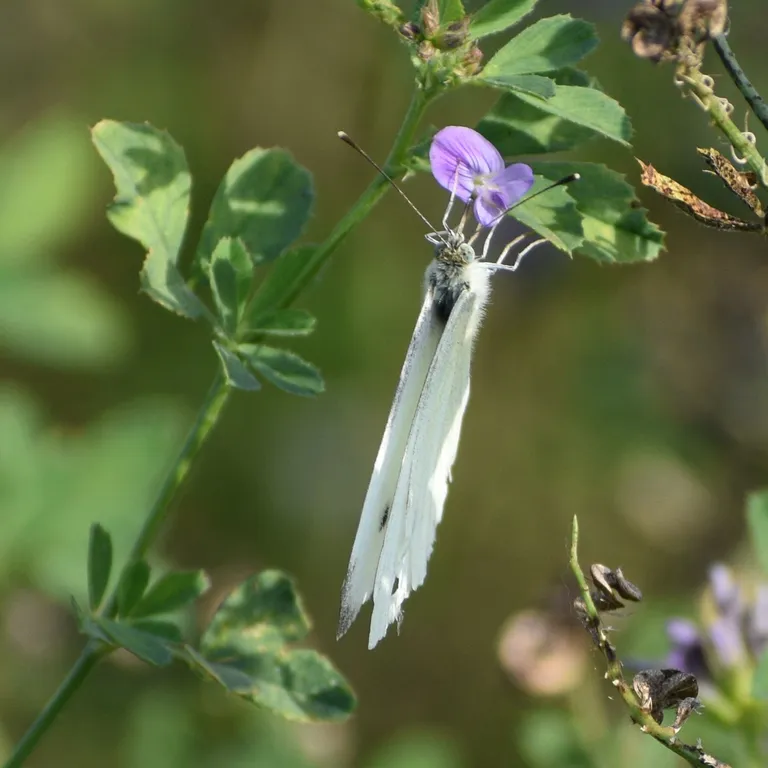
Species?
Pieris rapae
